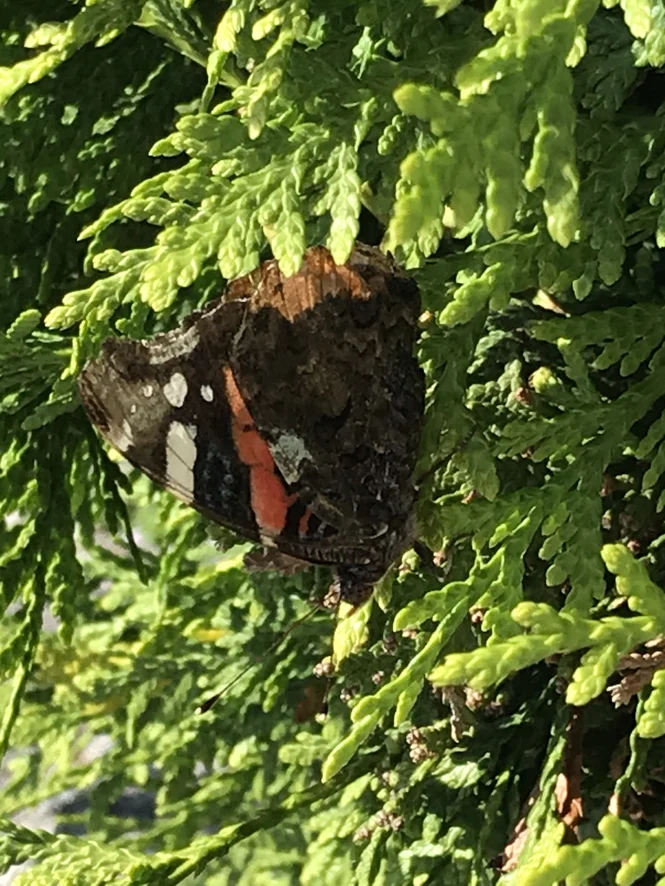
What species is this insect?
Vanessa atalanta
